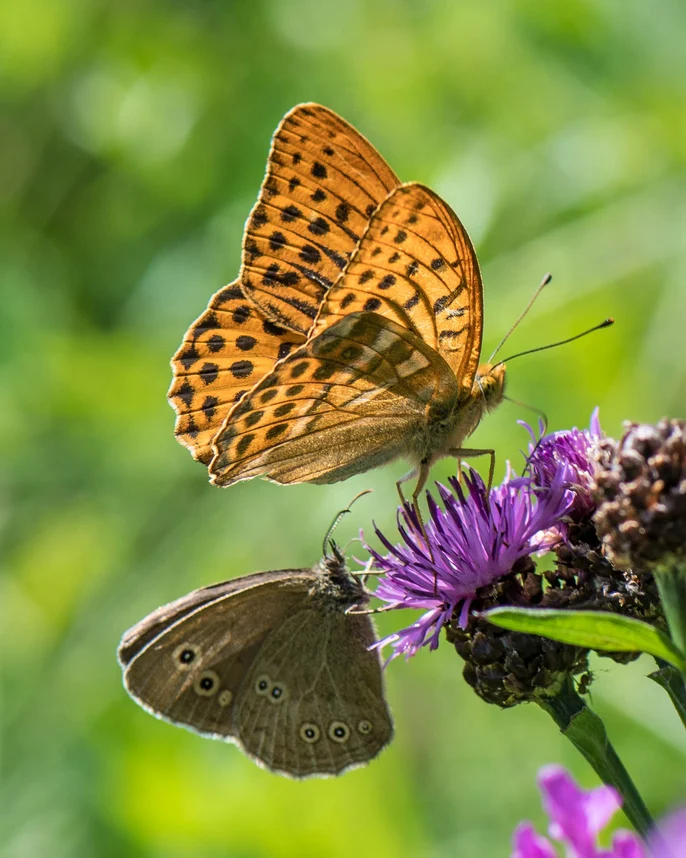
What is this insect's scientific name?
Argynnis paphia
